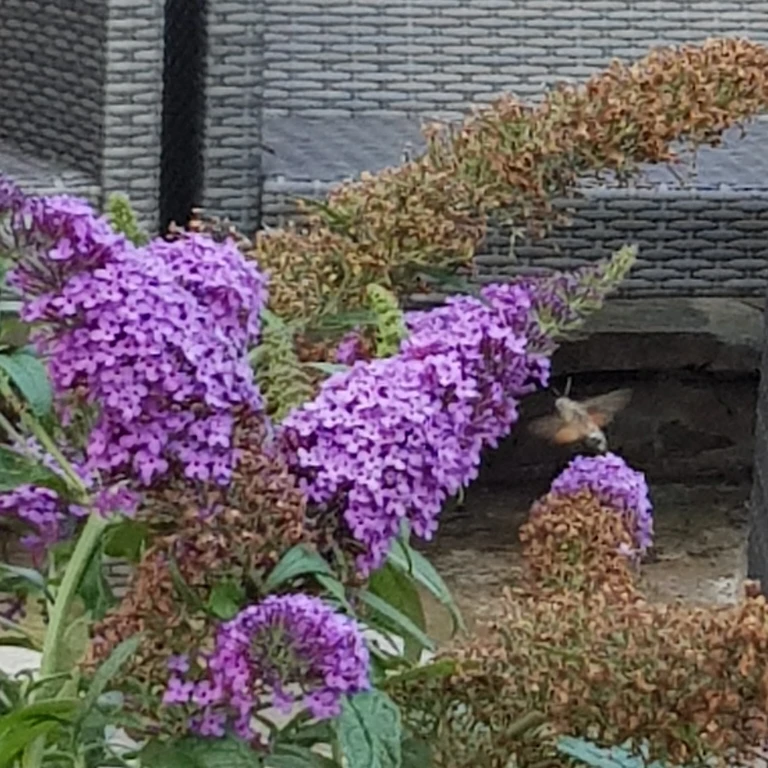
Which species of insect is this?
Macroglossum stellatarum
